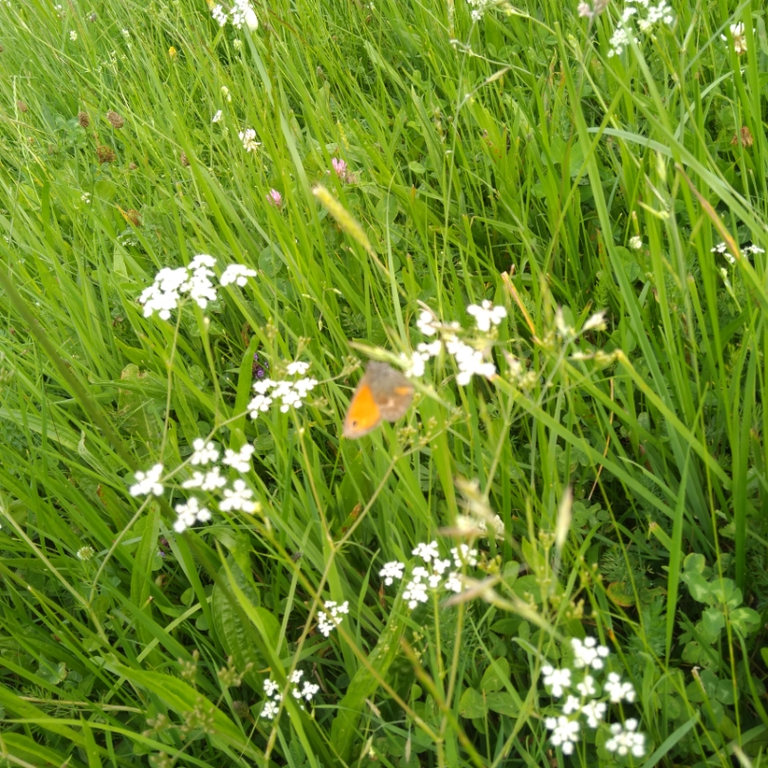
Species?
Coenonympha pamphilus
